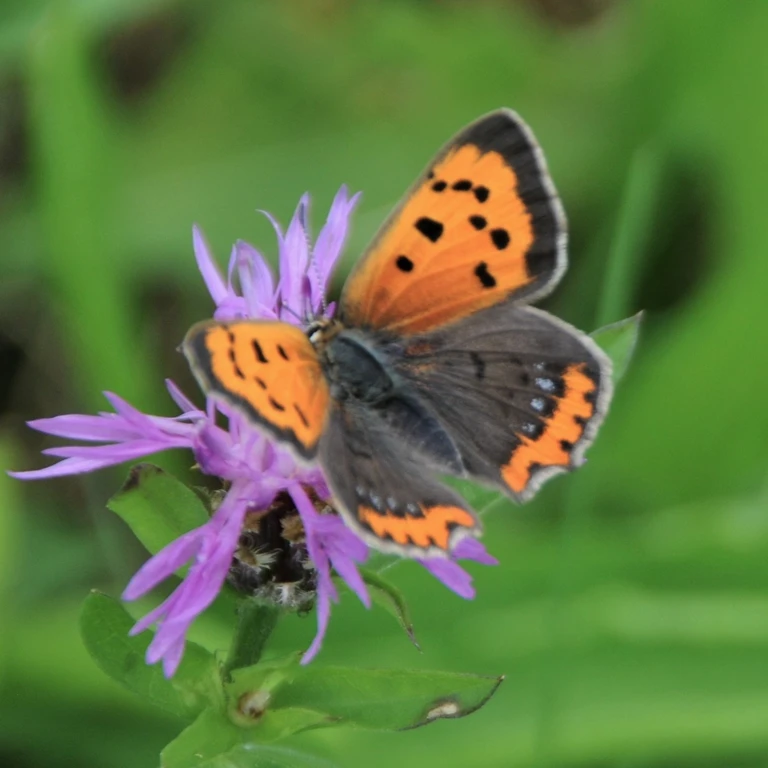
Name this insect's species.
Lycaena phlaeas
